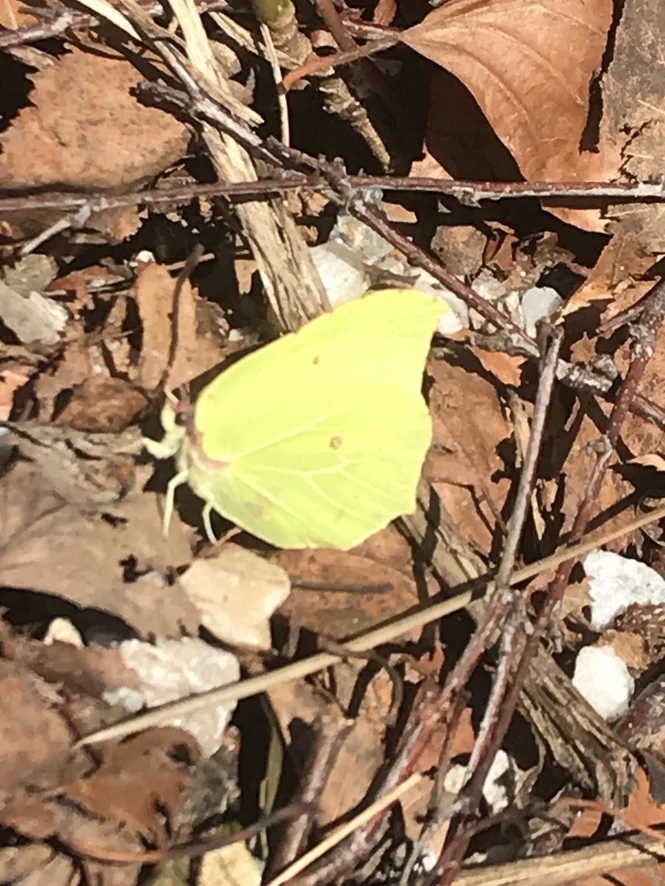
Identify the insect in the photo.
Gonepteryx rhamni
